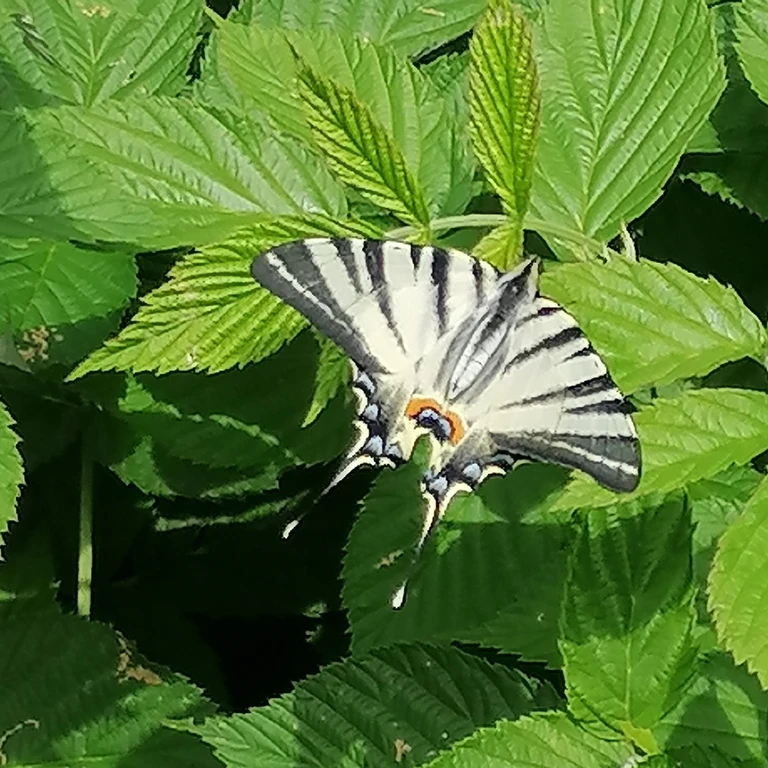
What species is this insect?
Iphiclides podalirius
